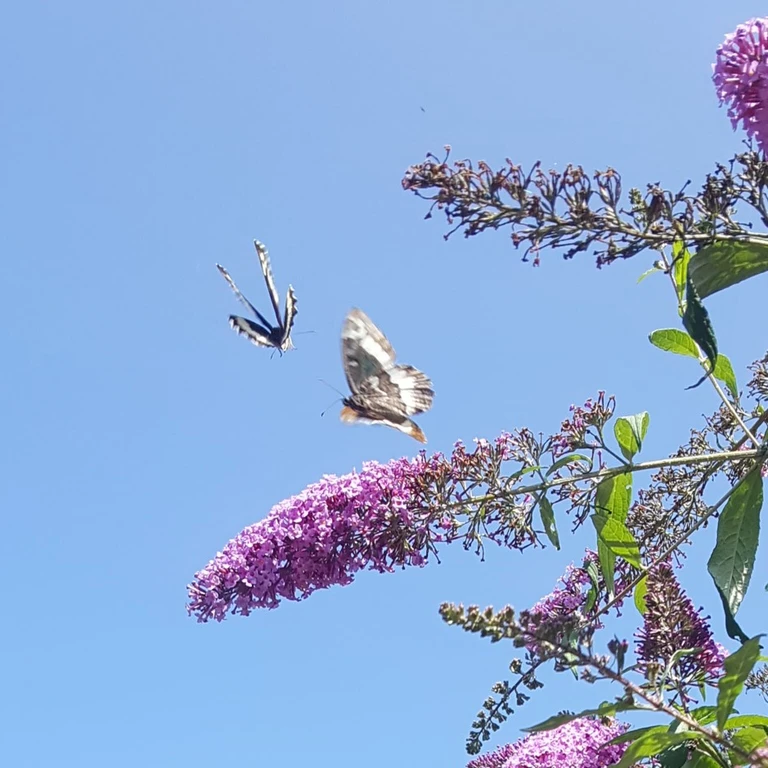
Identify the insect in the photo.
Brintesia circe
